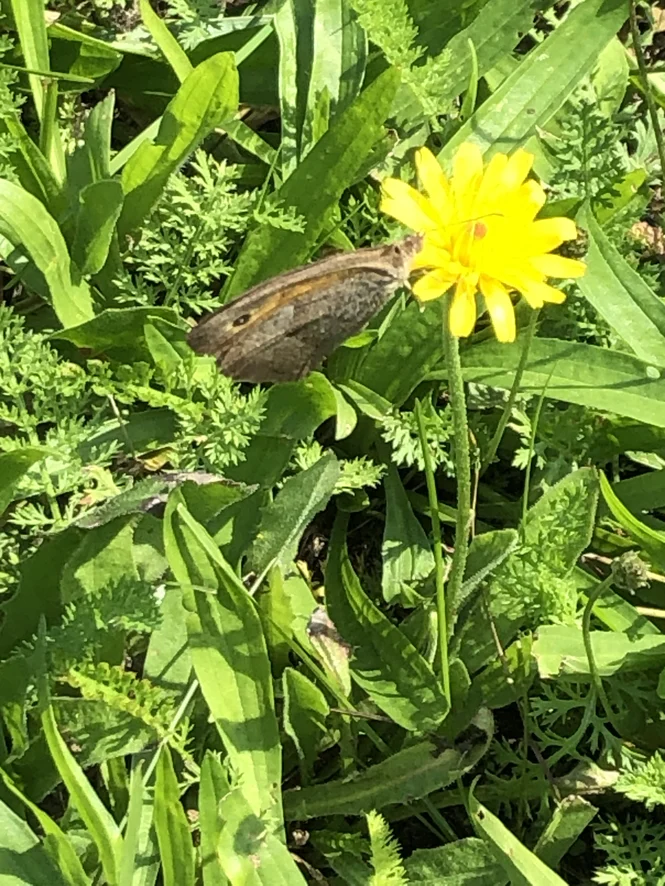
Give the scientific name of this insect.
Maniola jurtina
